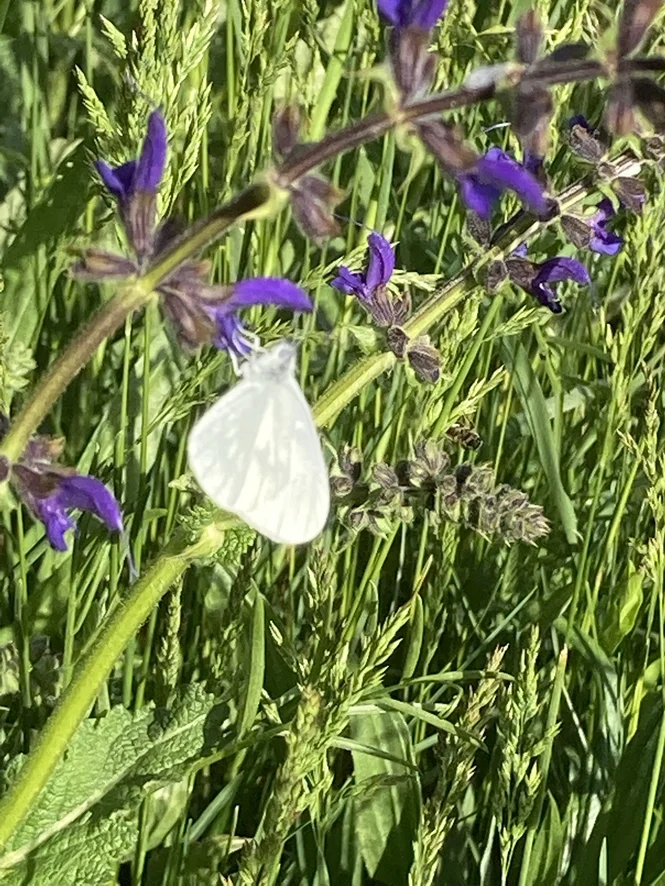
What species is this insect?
Leptidea sinapis/juvernica
